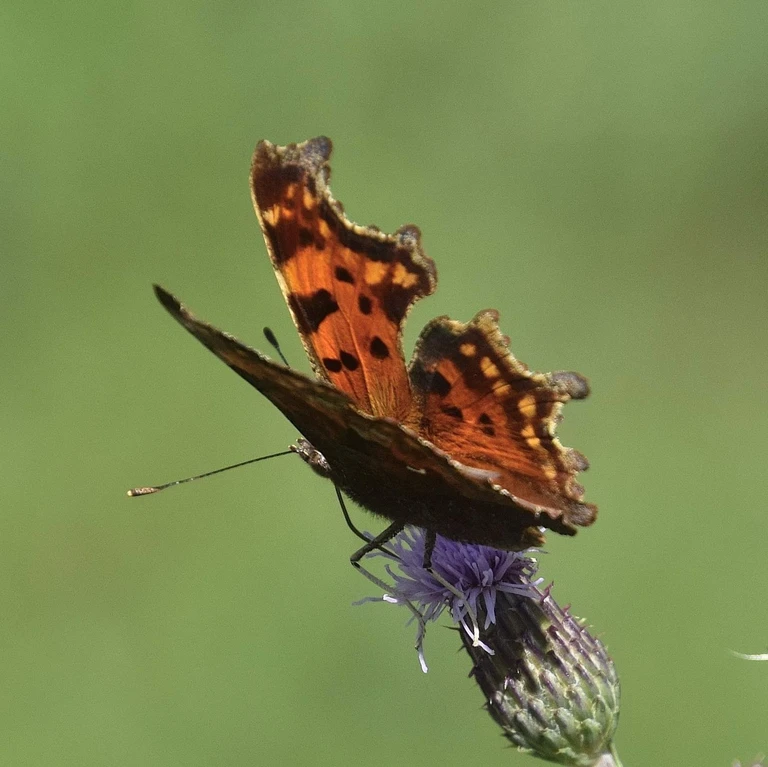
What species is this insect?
Polygonia c-album
